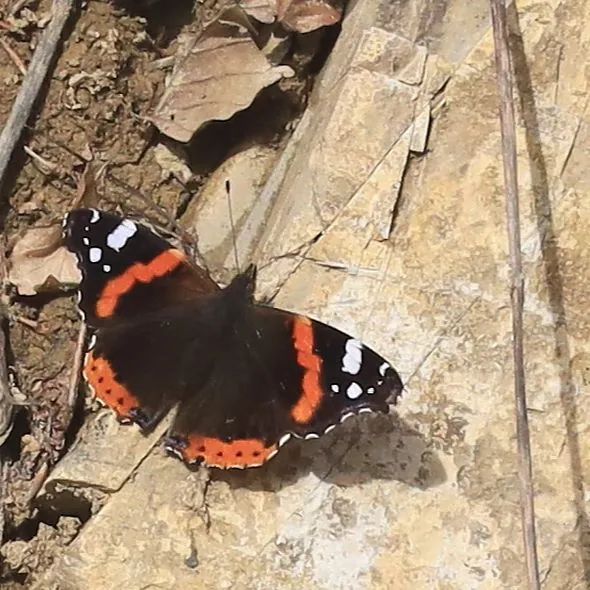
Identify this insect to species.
Vanessa atalanta
